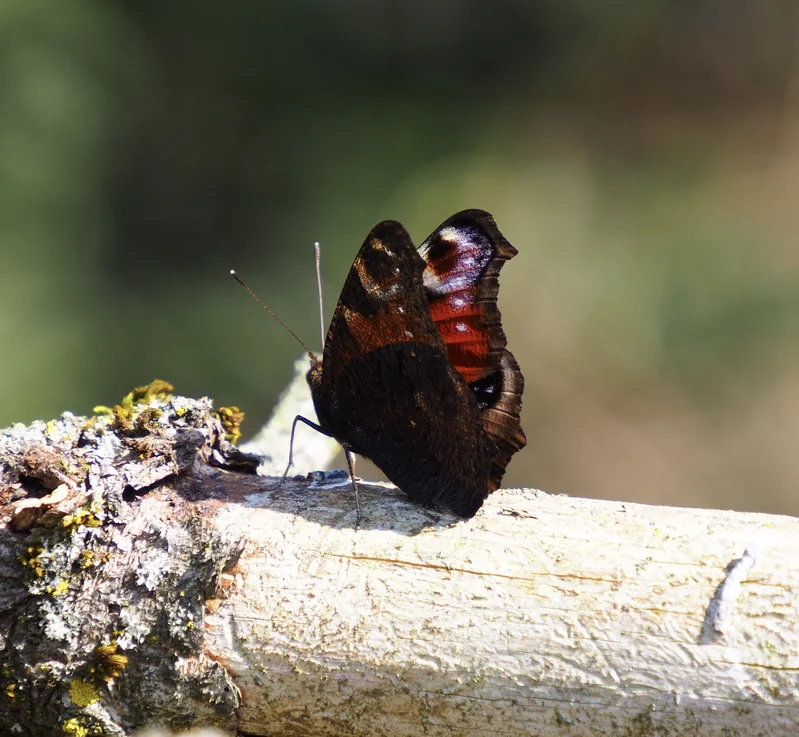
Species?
Aglais io
